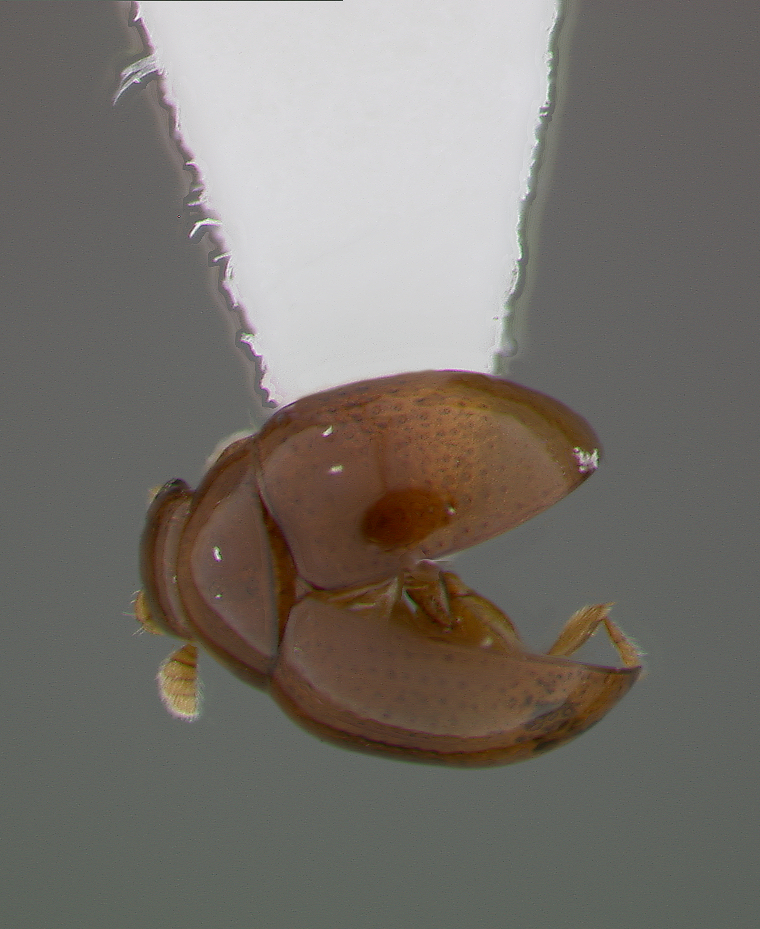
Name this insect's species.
Clavicornaltica dali
